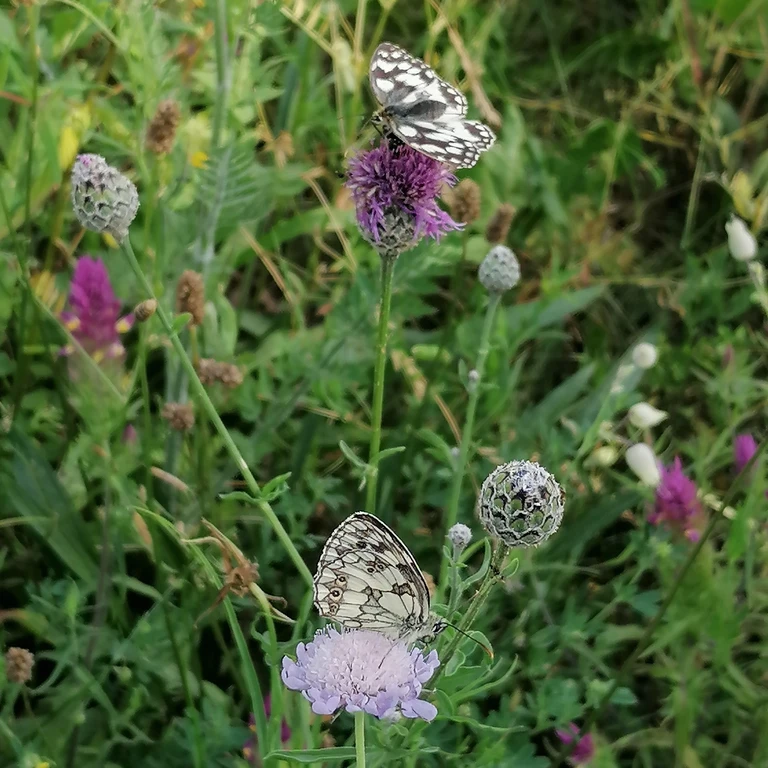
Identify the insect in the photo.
Melanargia galathea
